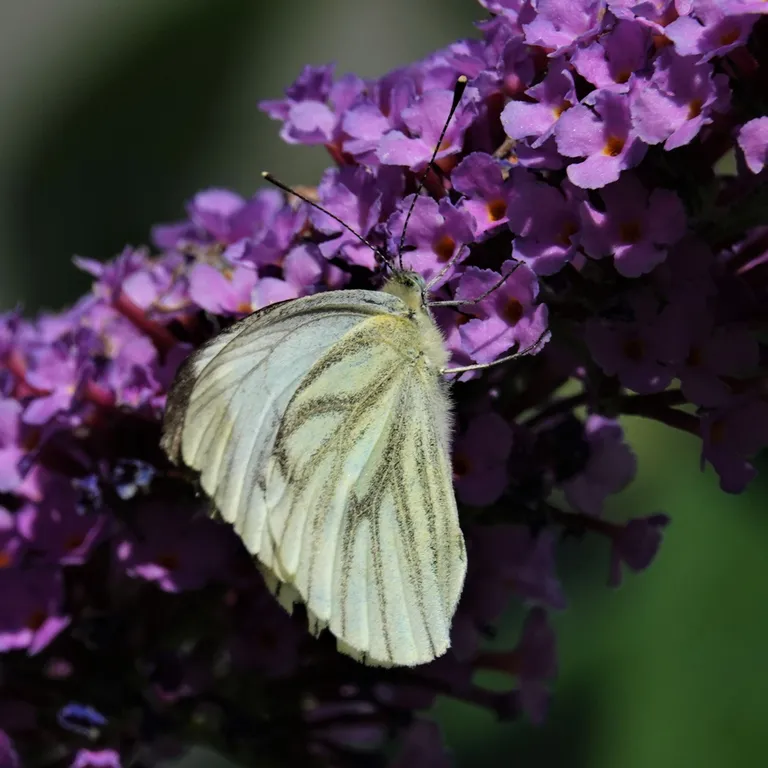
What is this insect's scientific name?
Pieris napi
